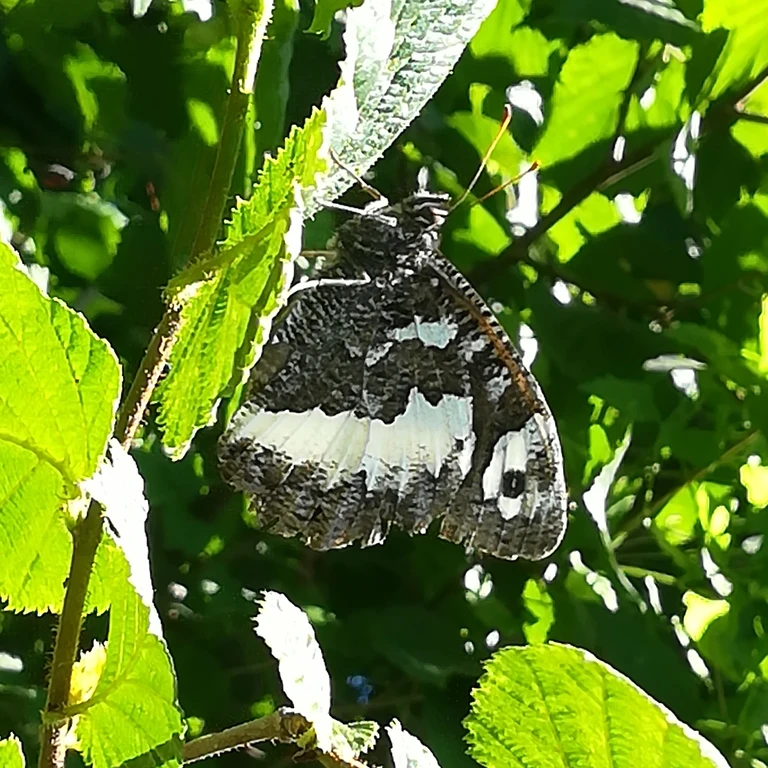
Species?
Brintesia circe
